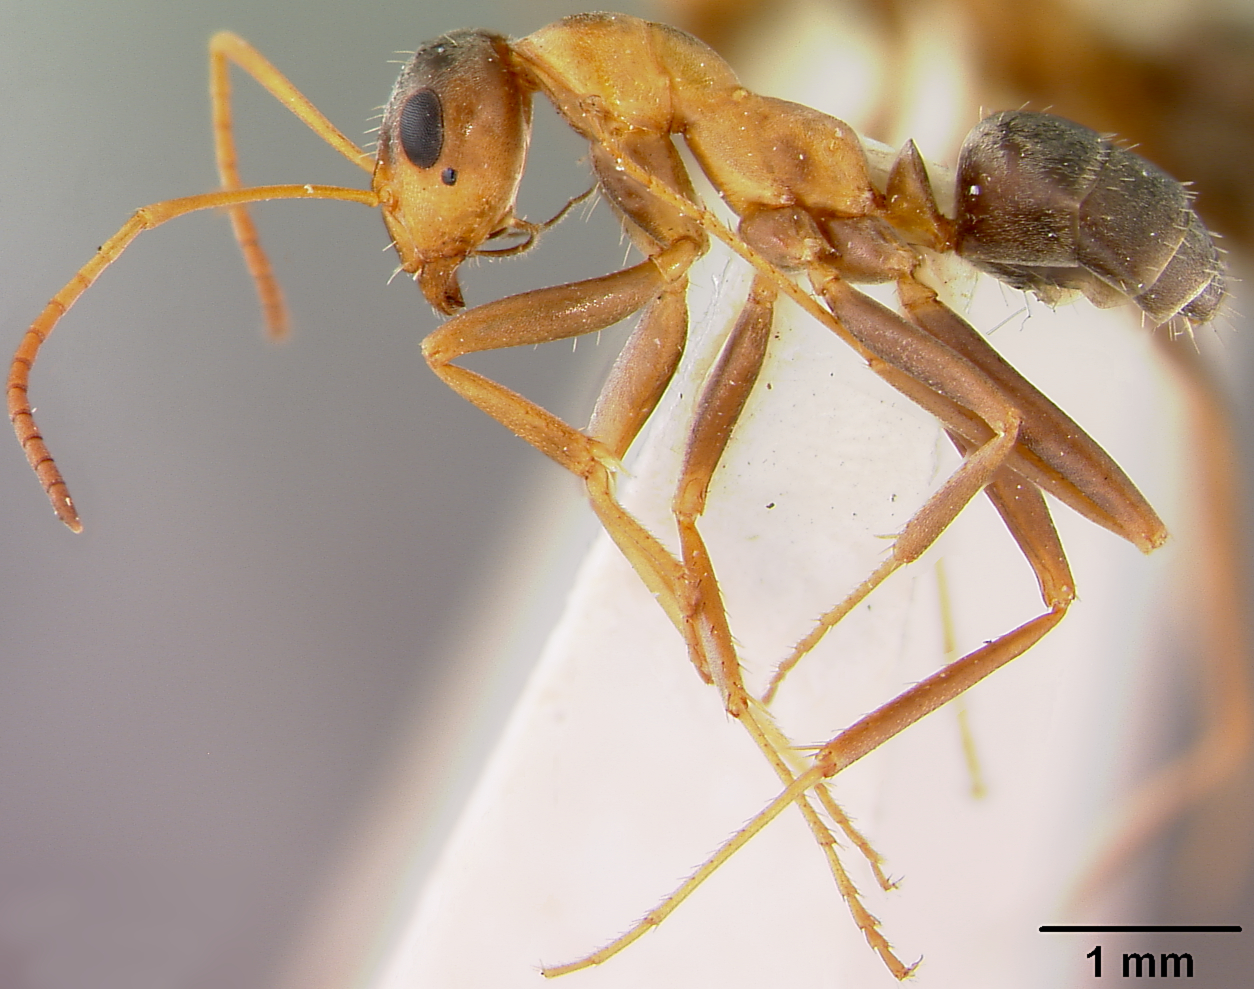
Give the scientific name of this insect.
Formica moki
